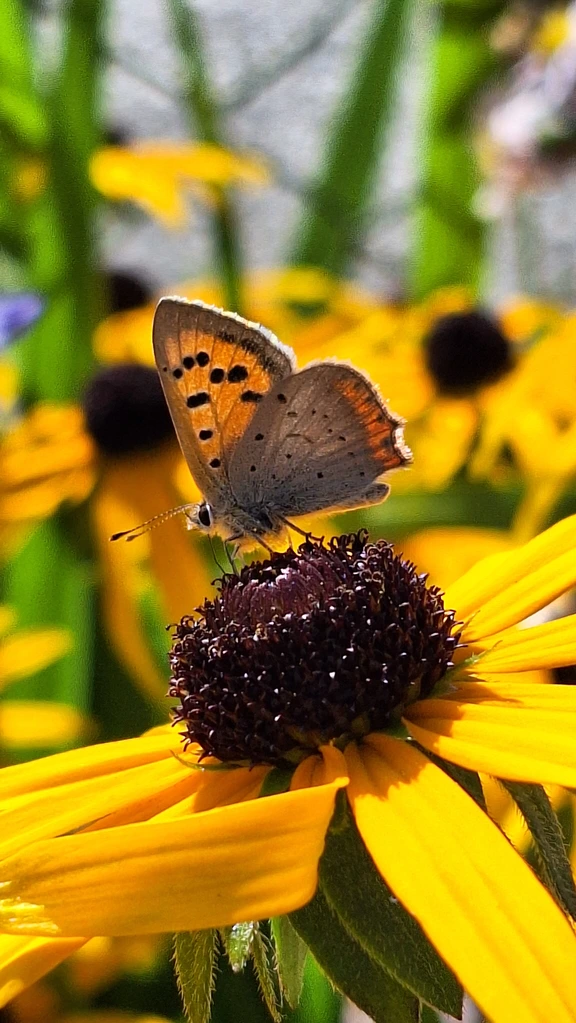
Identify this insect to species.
Lycaena phlaeas
